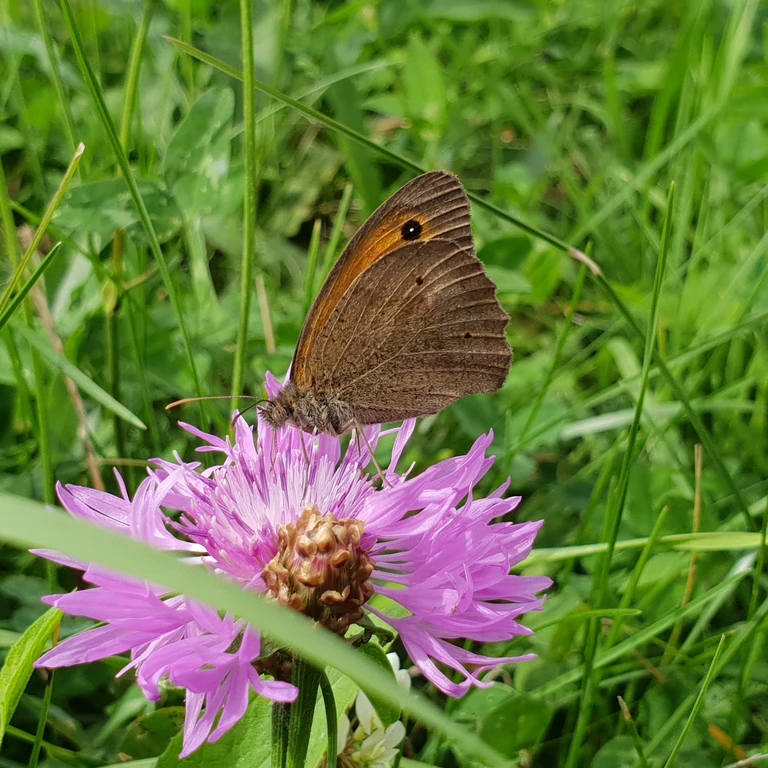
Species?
Maniola jurtina
